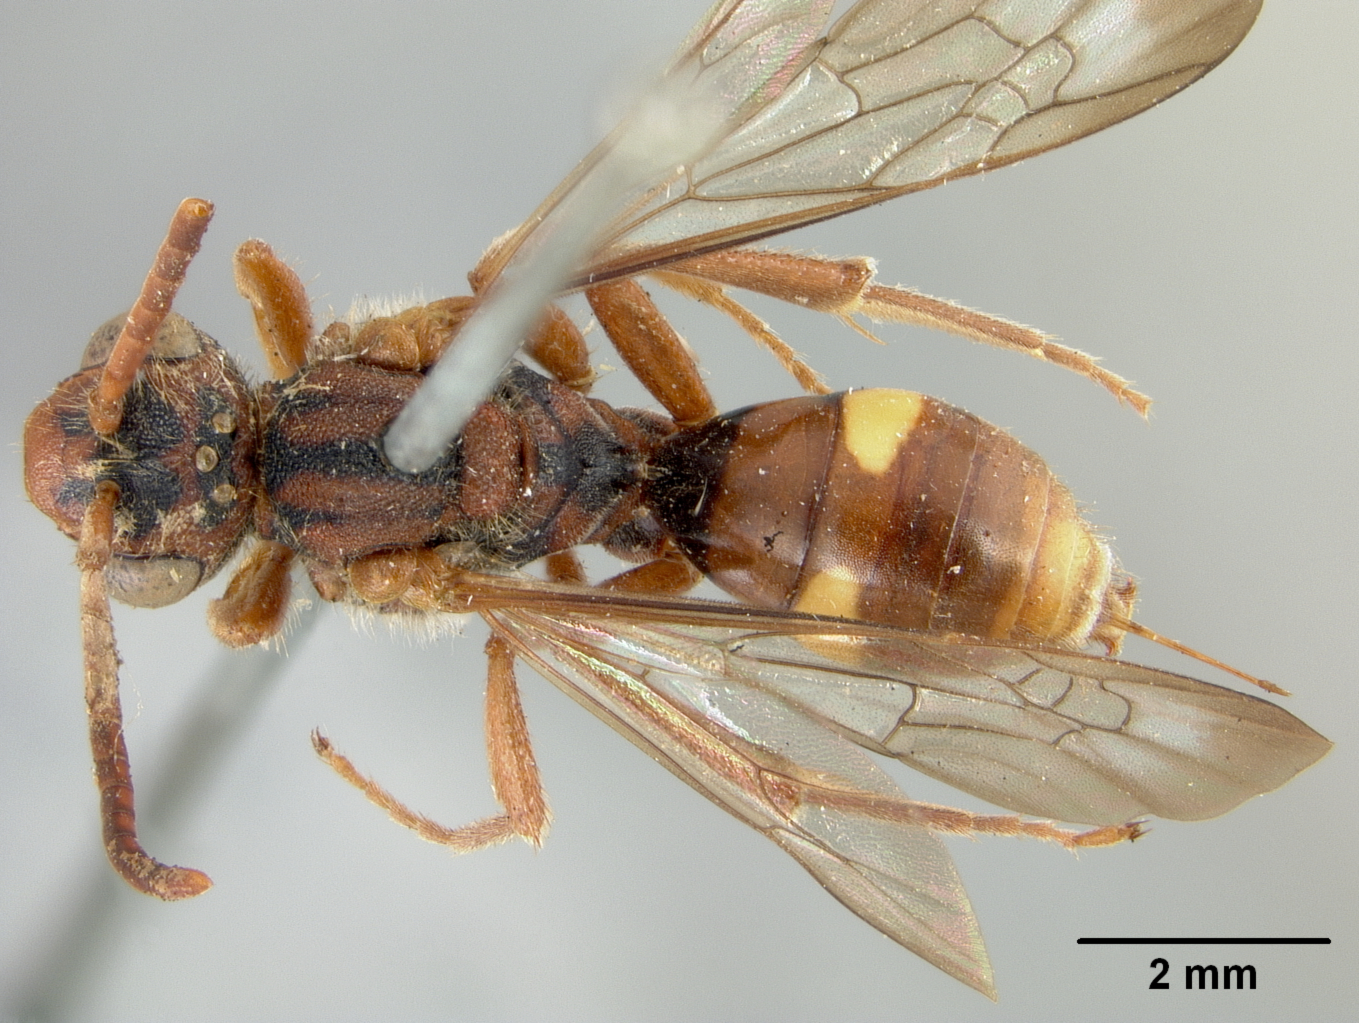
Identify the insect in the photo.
Nomada ruficornis
